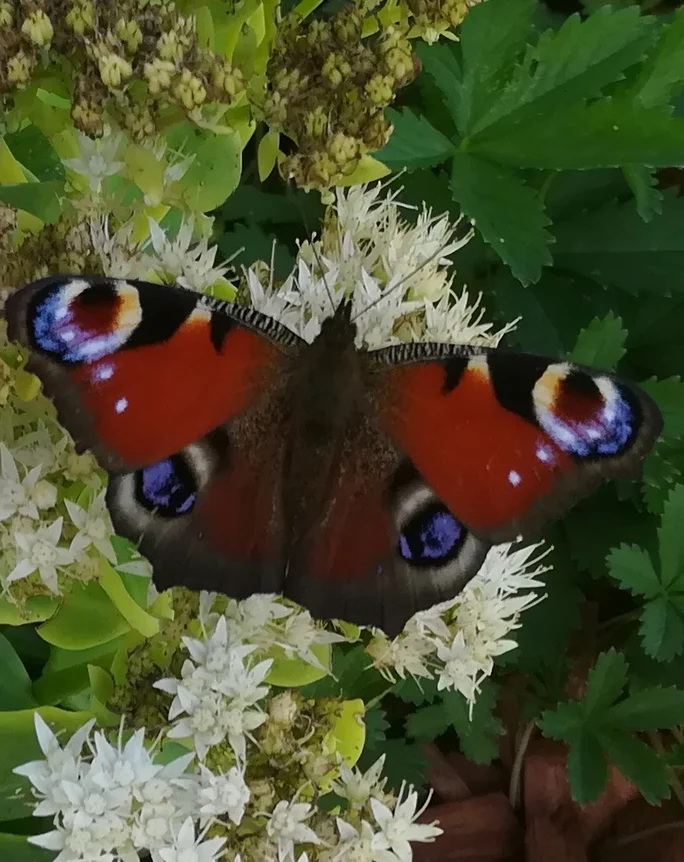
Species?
Aglais io
